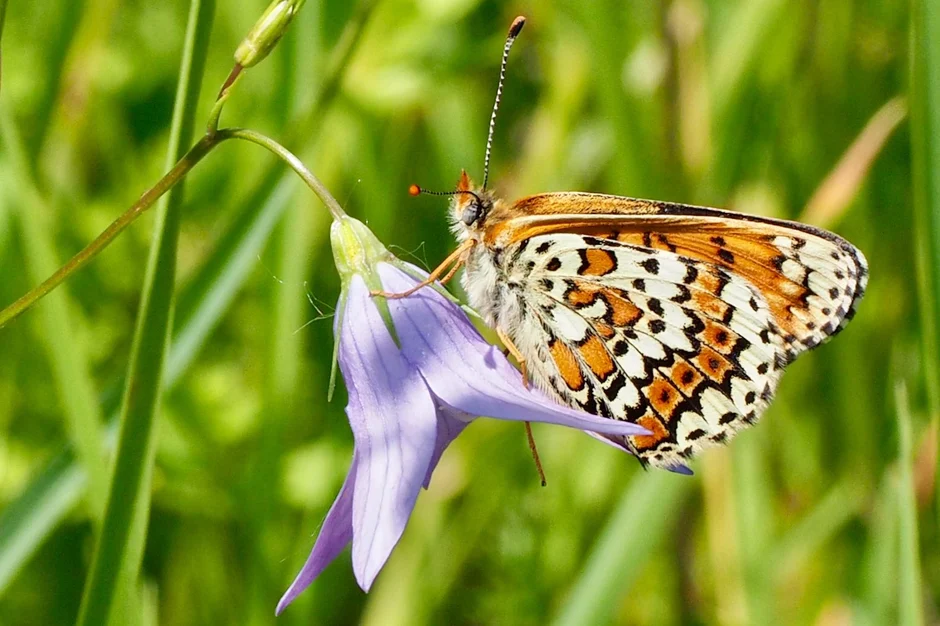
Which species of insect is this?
Melitaea cinxia
